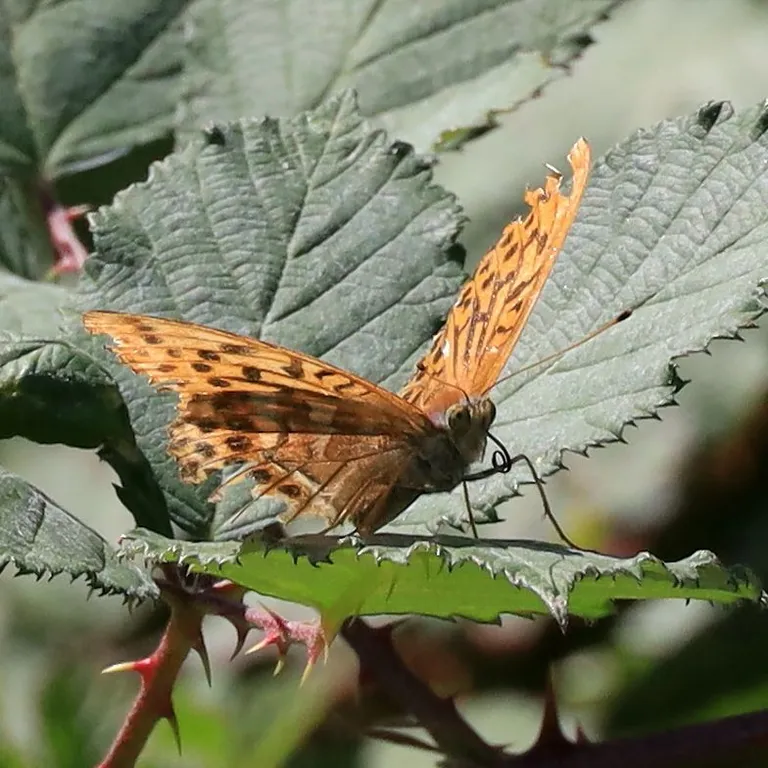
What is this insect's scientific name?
Argynnis paphia
